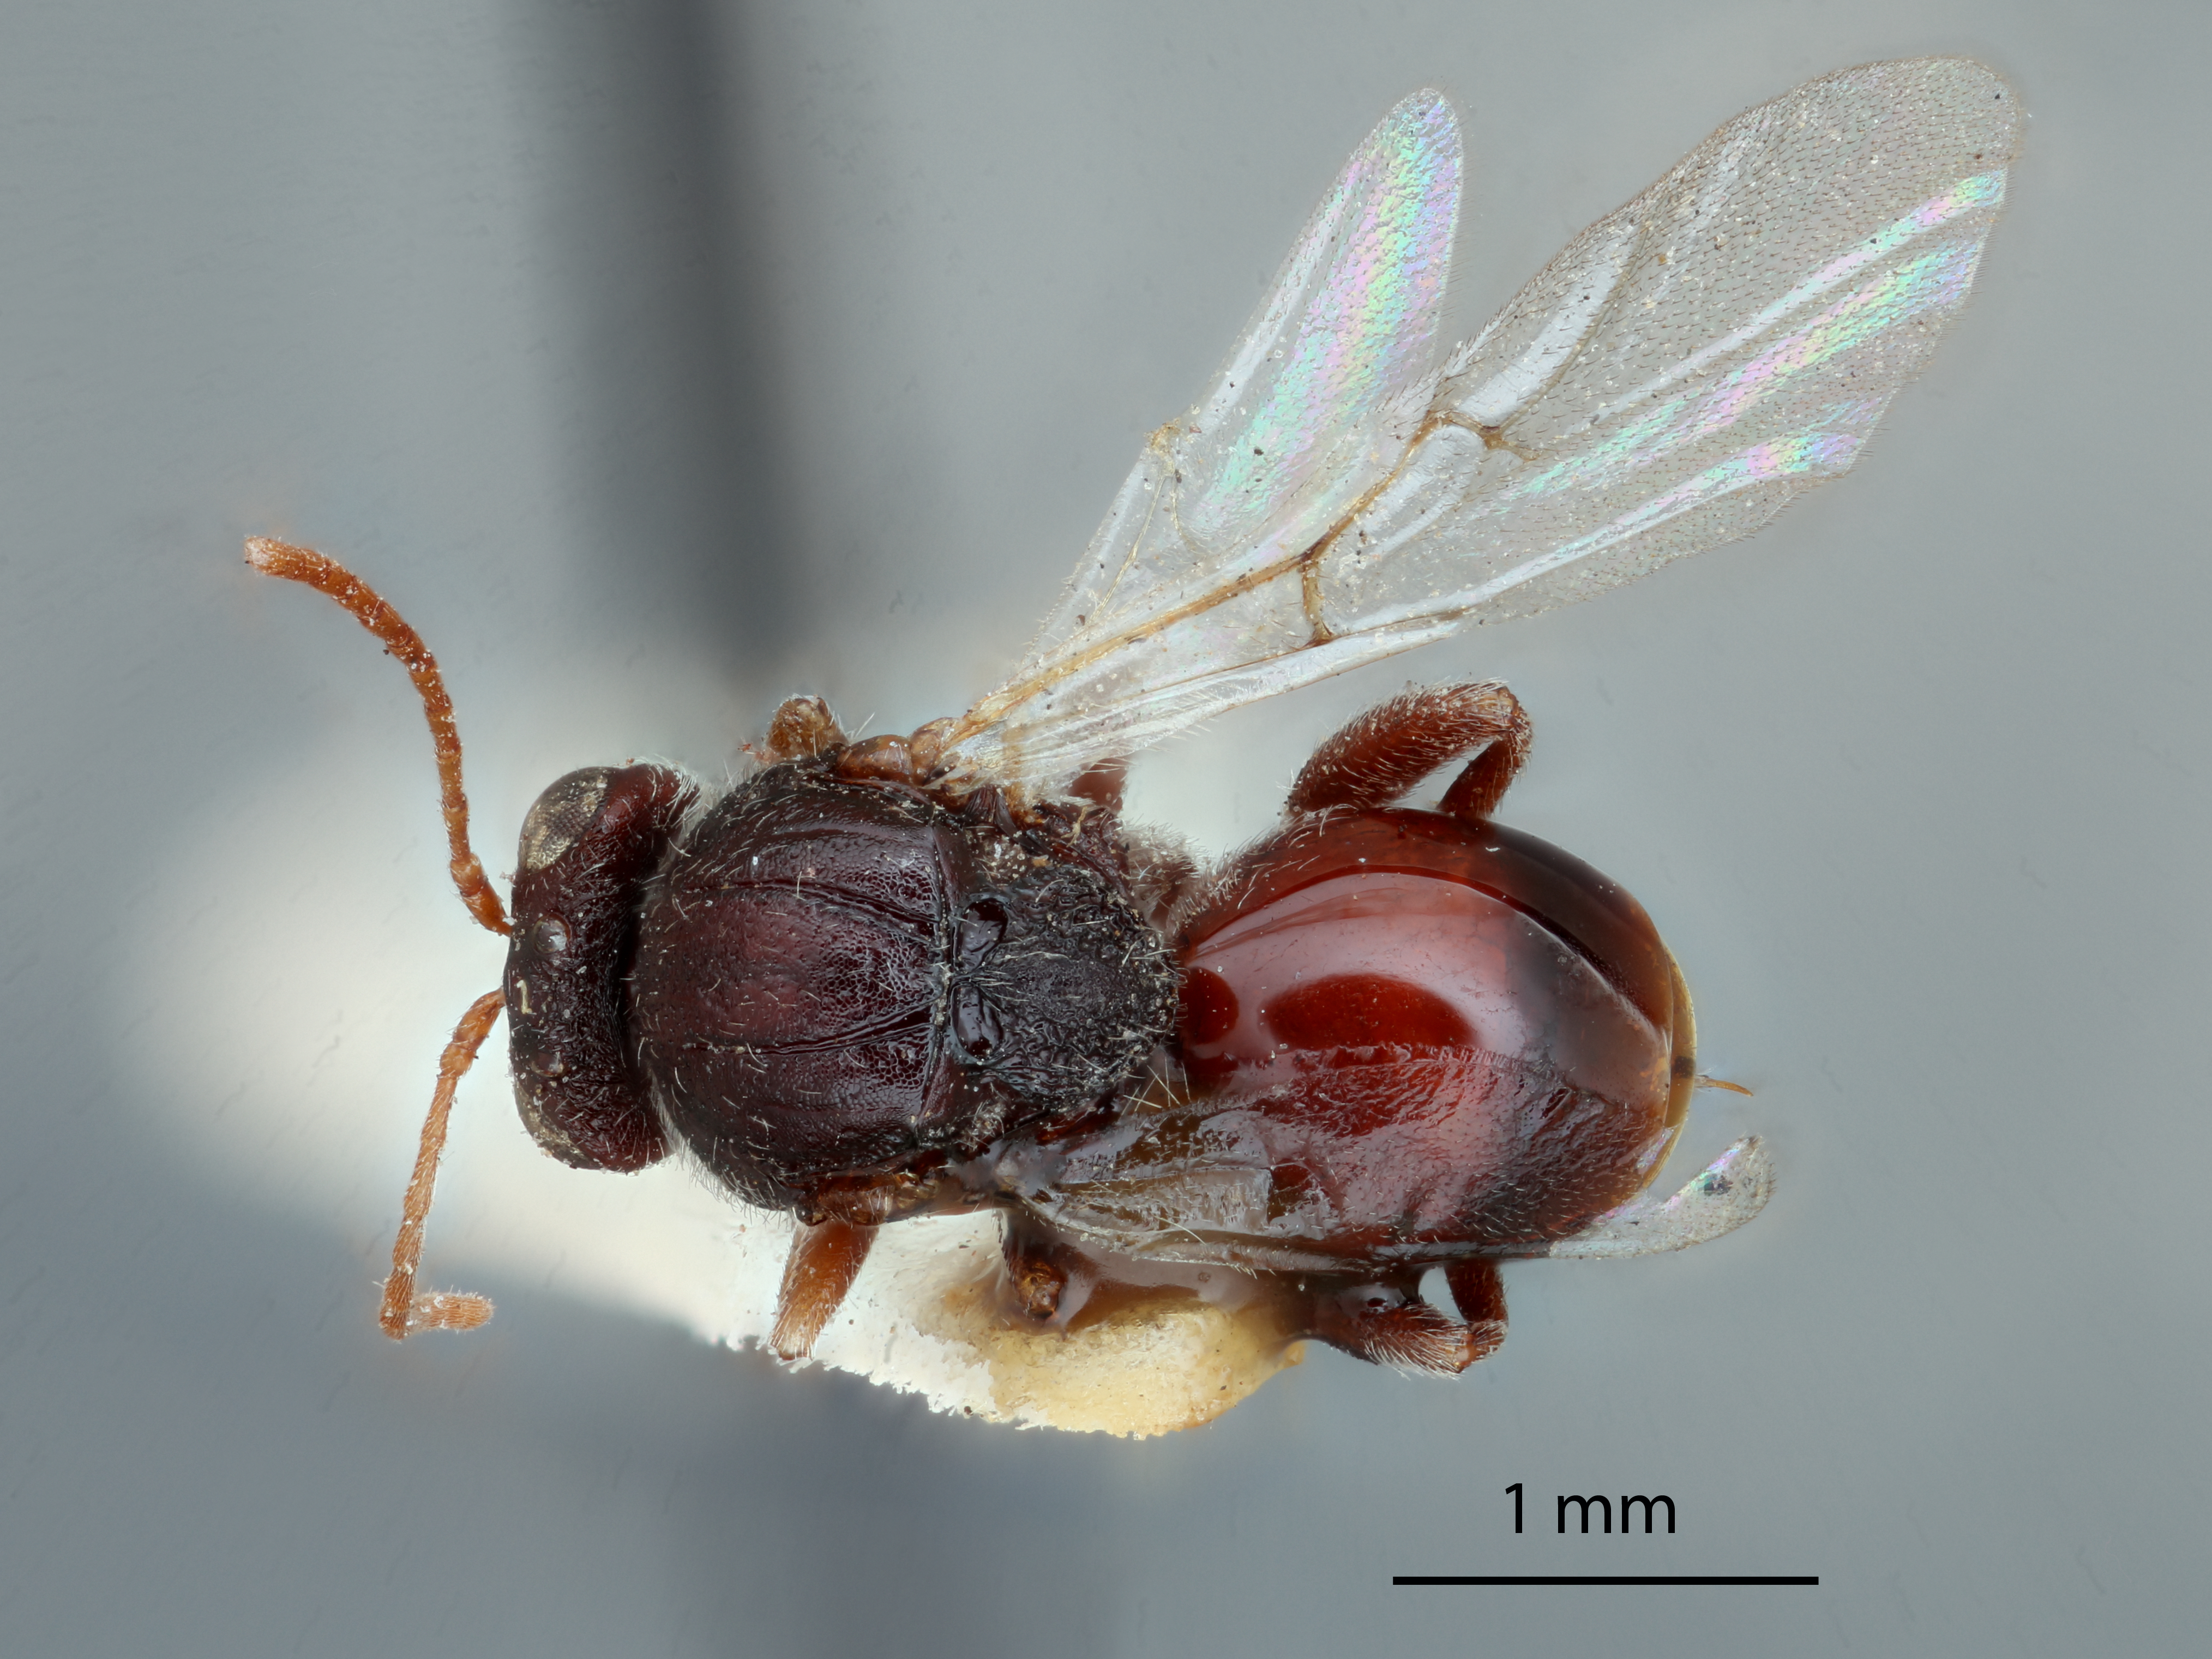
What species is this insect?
Andricus tubalis
